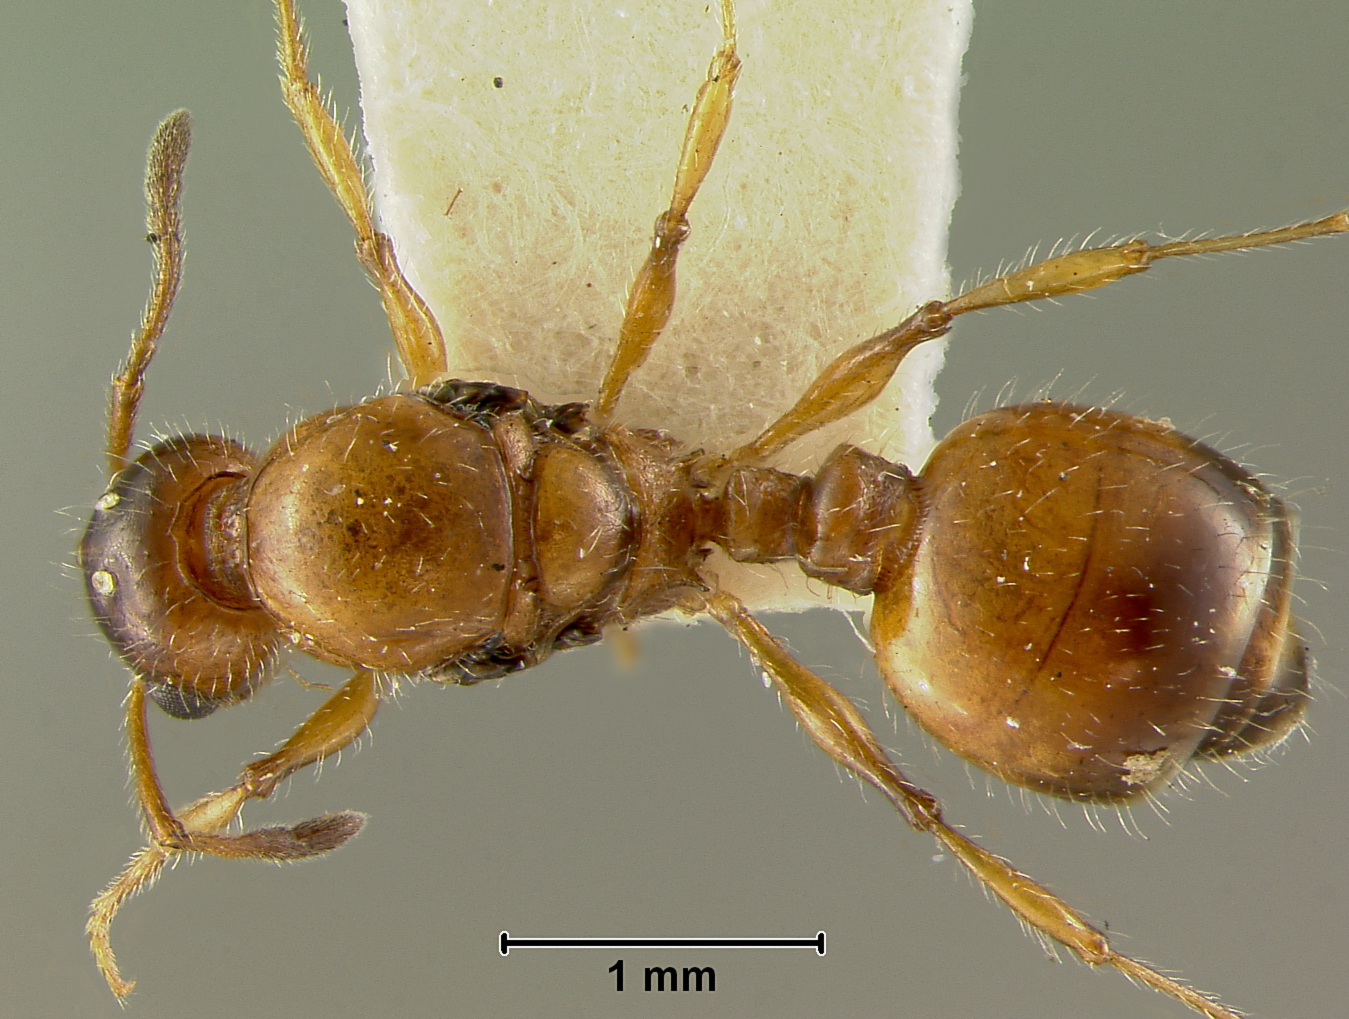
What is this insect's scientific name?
Leptothorax pergandei
